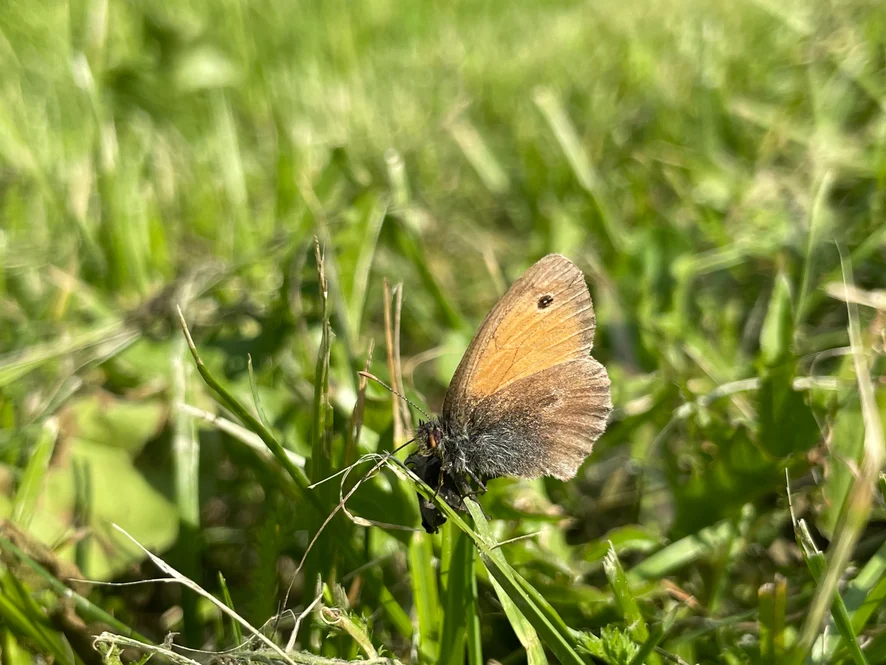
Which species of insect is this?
Coenonympha pamphilus
